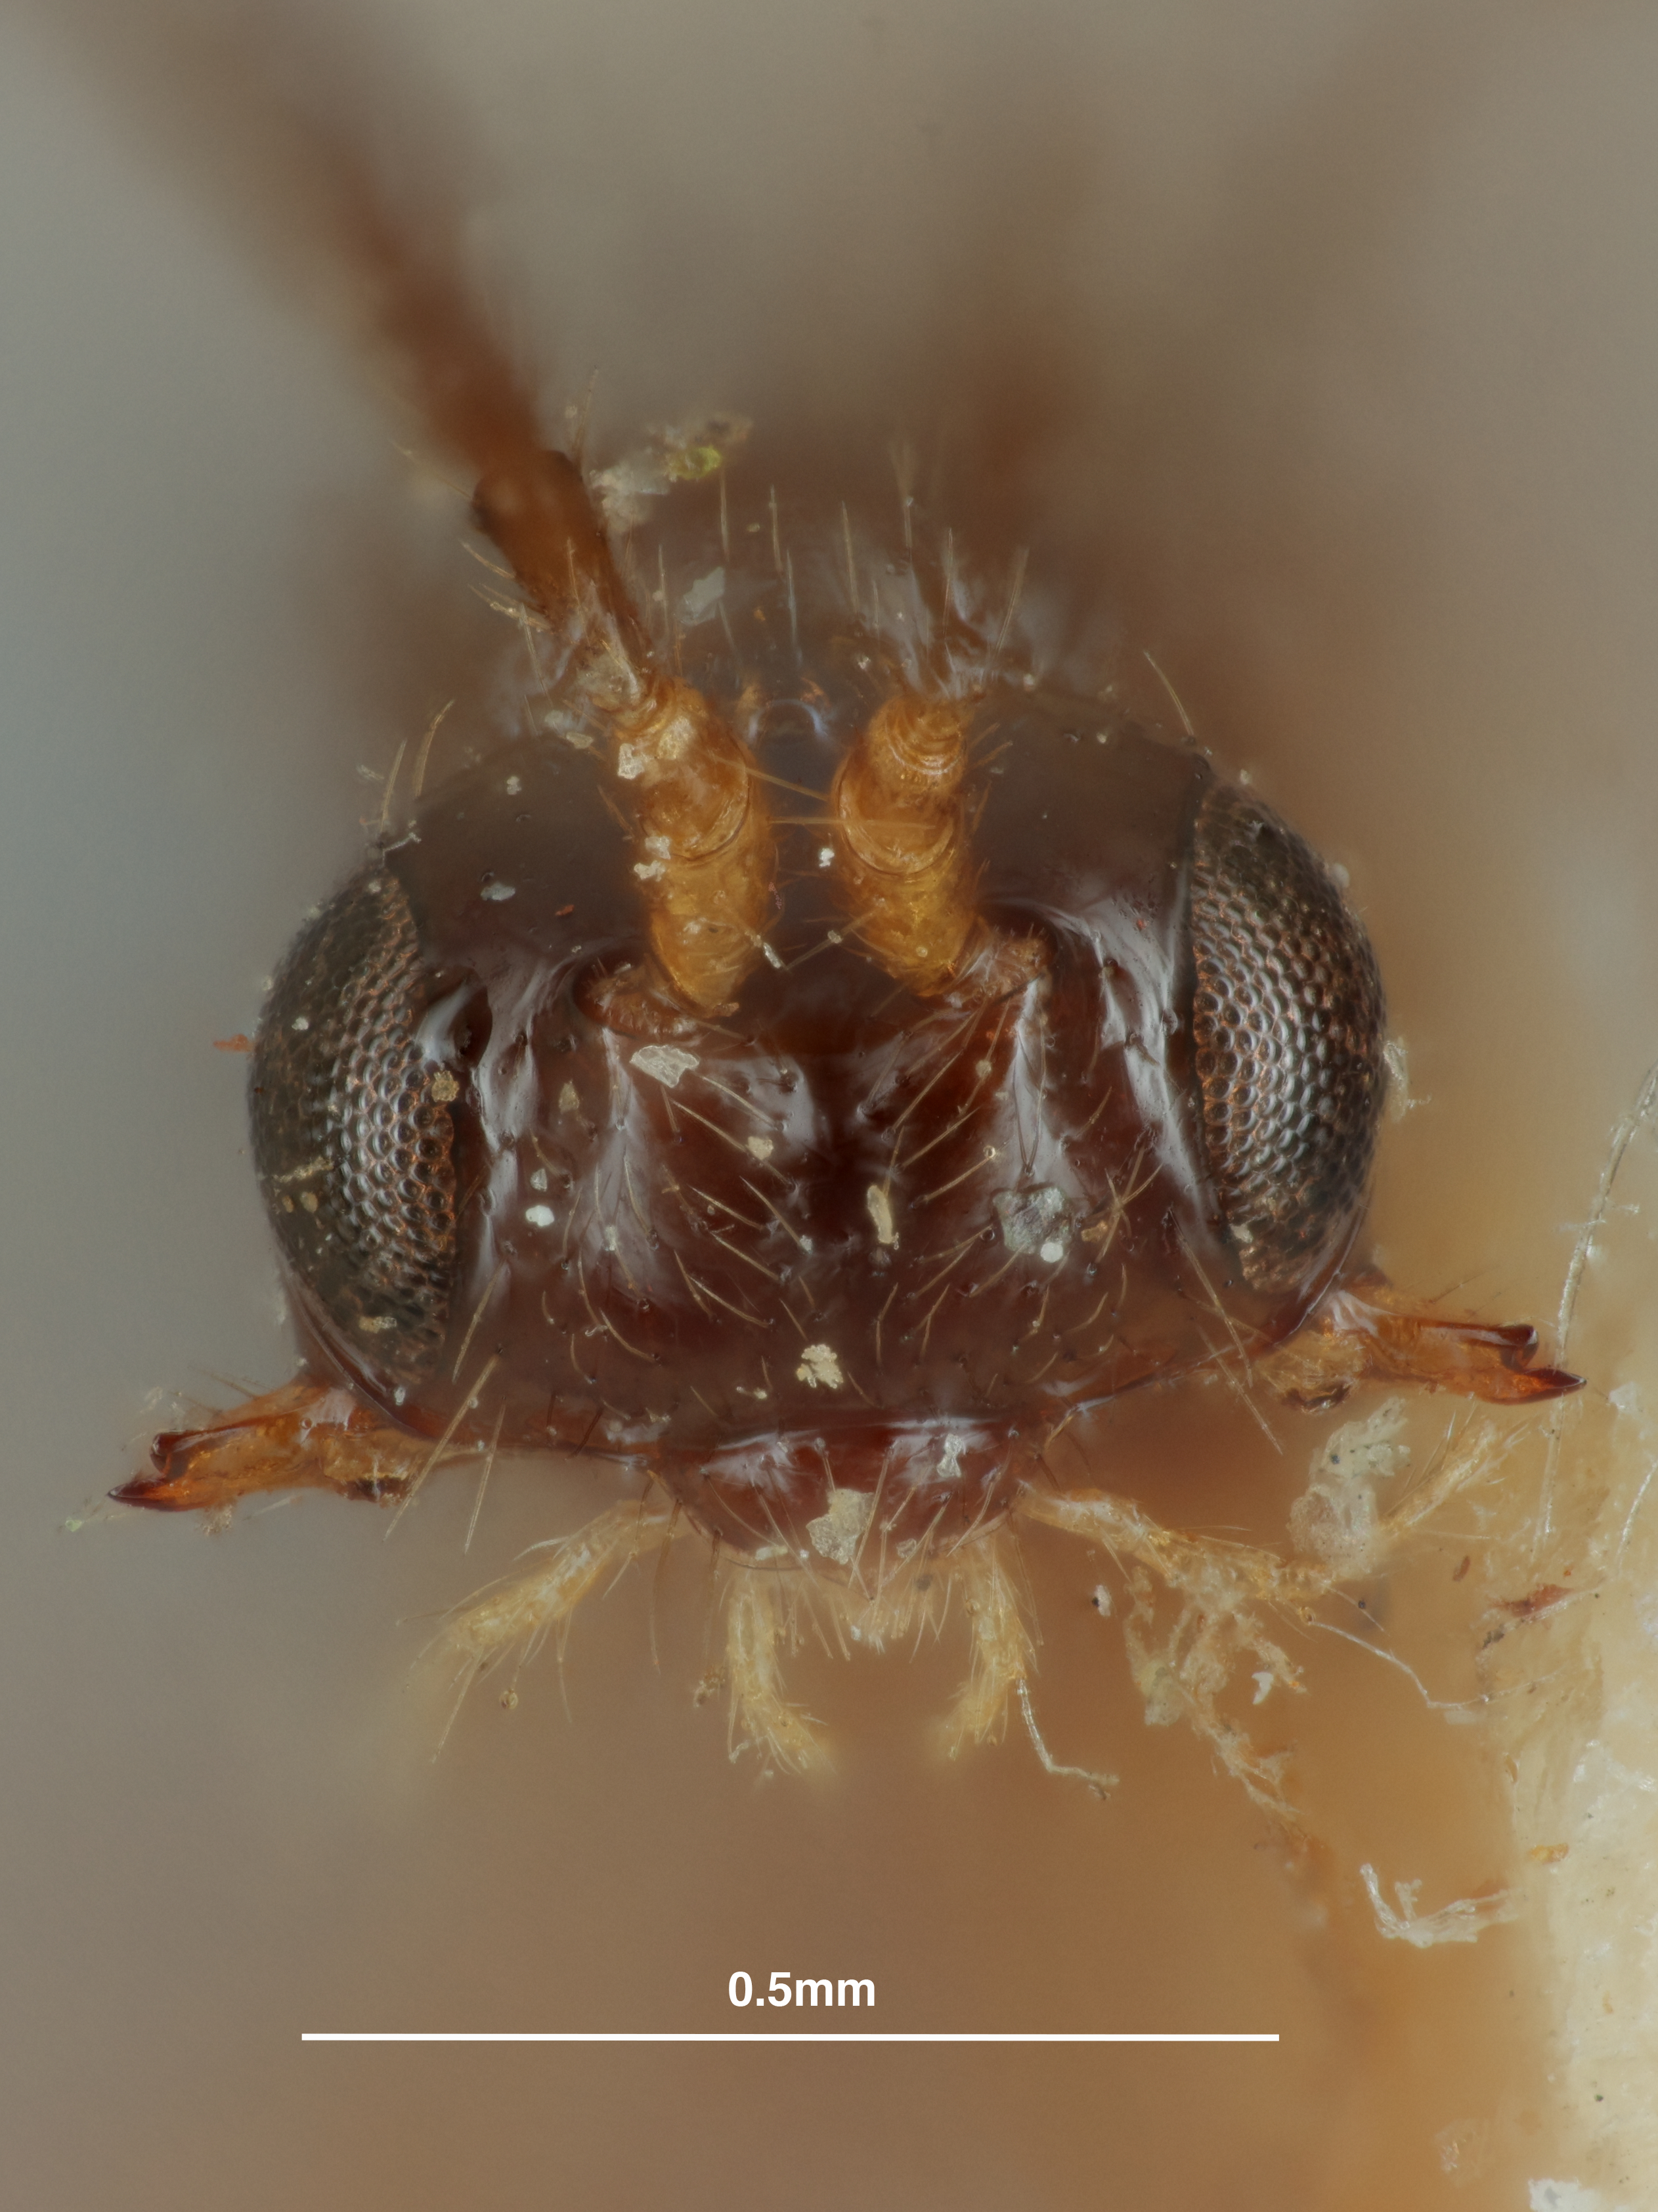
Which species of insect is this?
Synaldis spiraculosa
